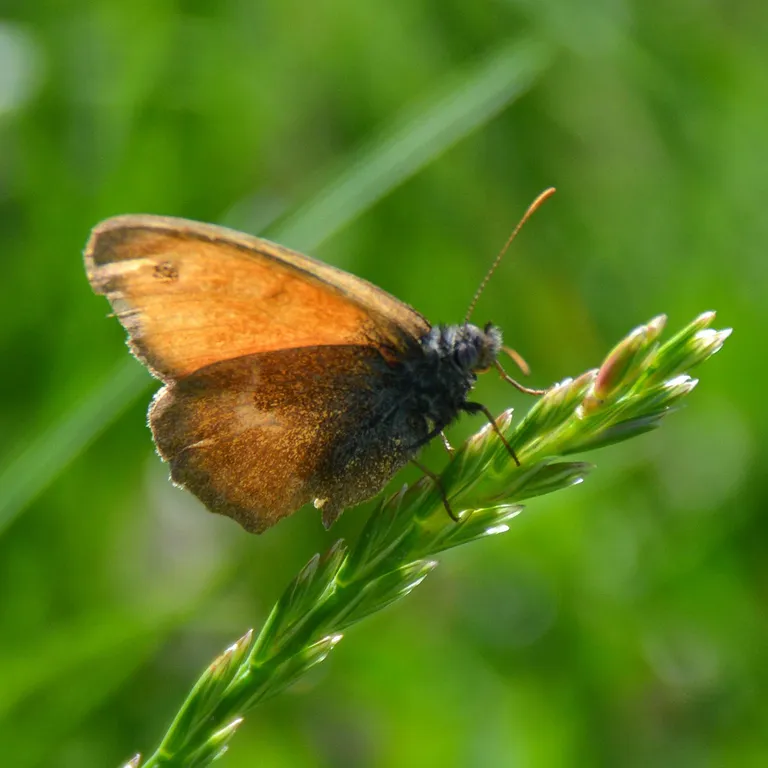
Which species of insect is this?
Coenonympha pamphilus
